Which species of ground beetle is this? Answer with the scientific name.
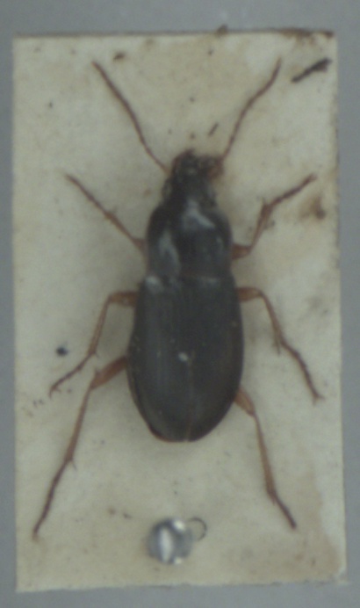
Calathus erratus
